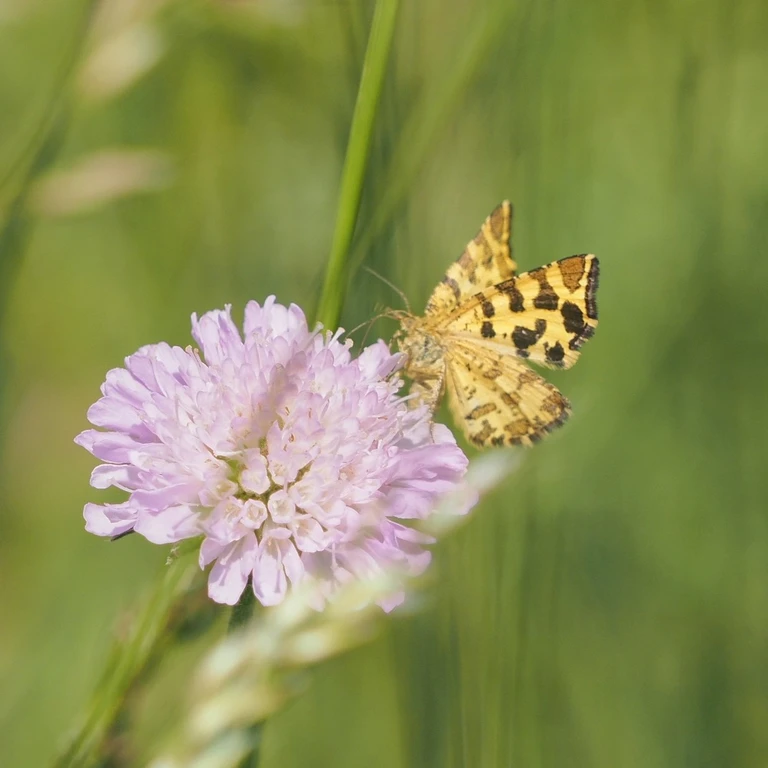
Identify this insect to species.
Pseudopanthera macularia
